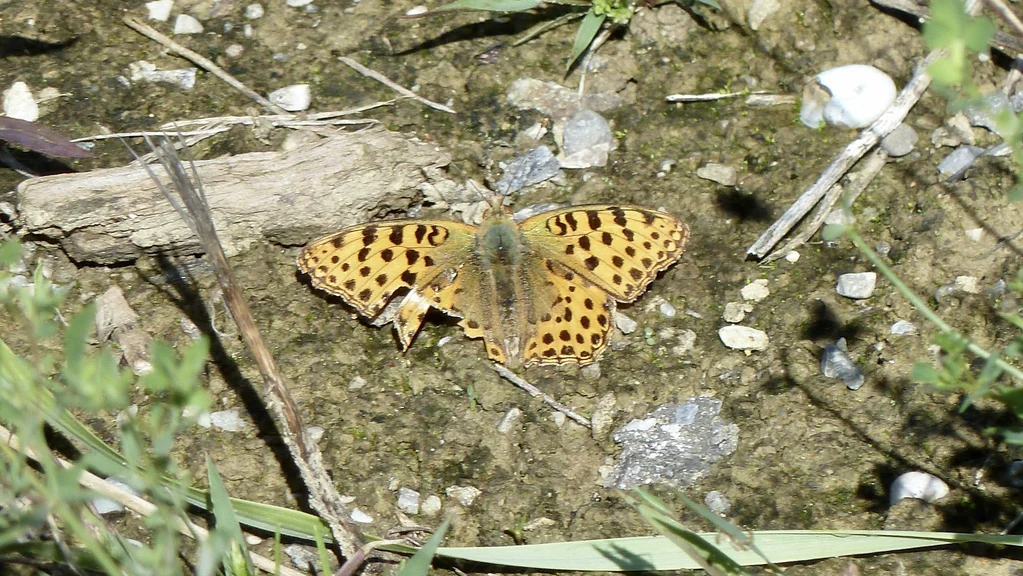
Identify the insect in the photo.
Issoria lathonia
